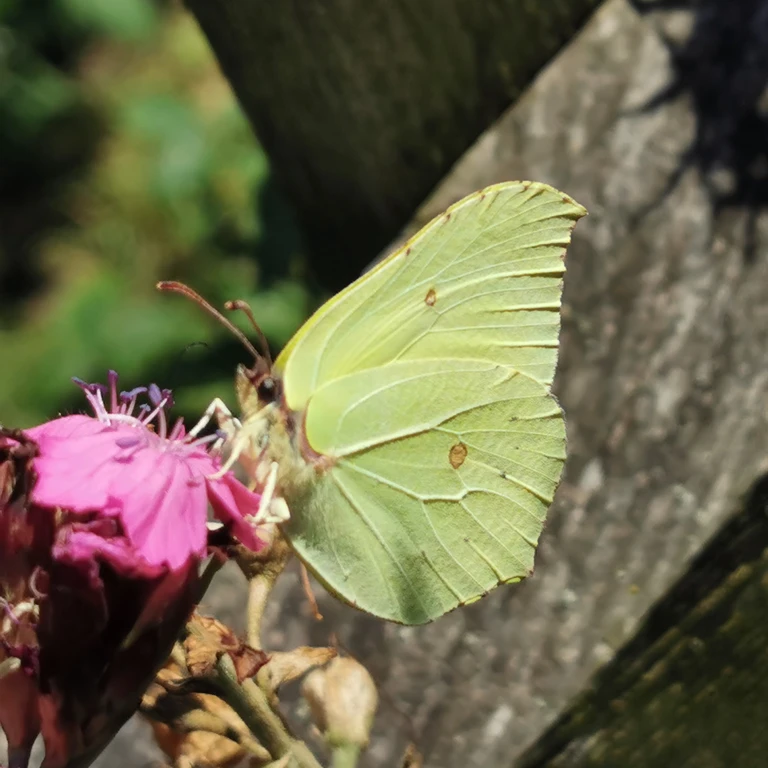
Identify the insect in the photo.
Gonepteryx rhamni
